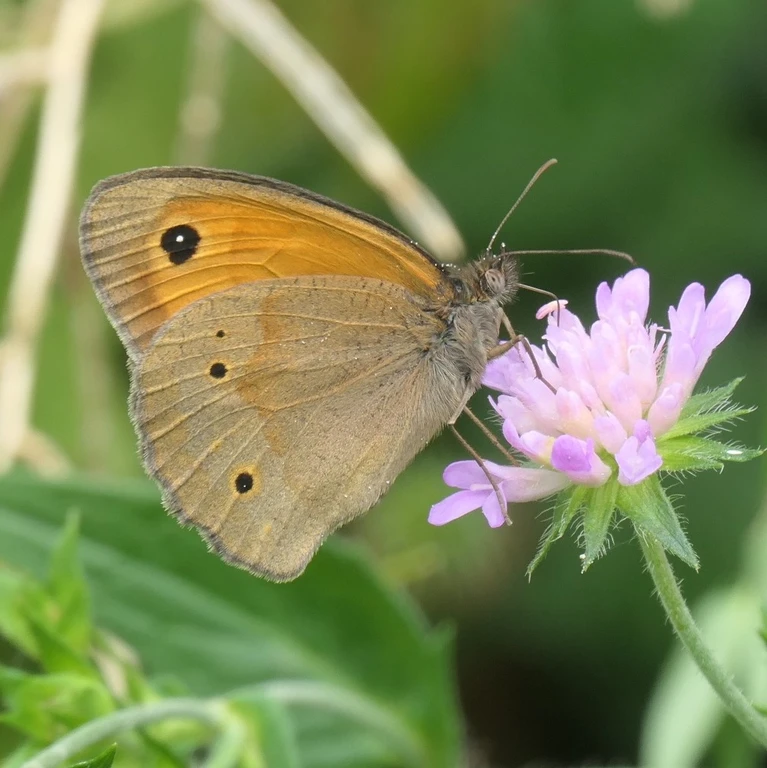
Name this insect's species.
Maniola jurtina
